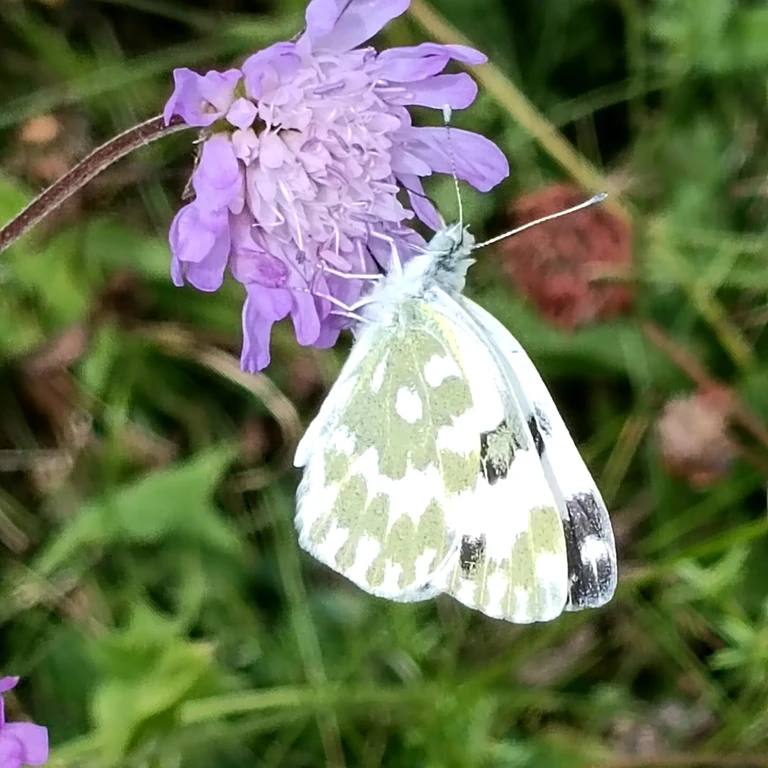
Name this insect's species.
Pontia edusa
